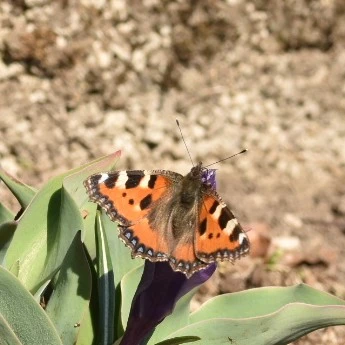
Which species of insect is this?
Aglais urticae
